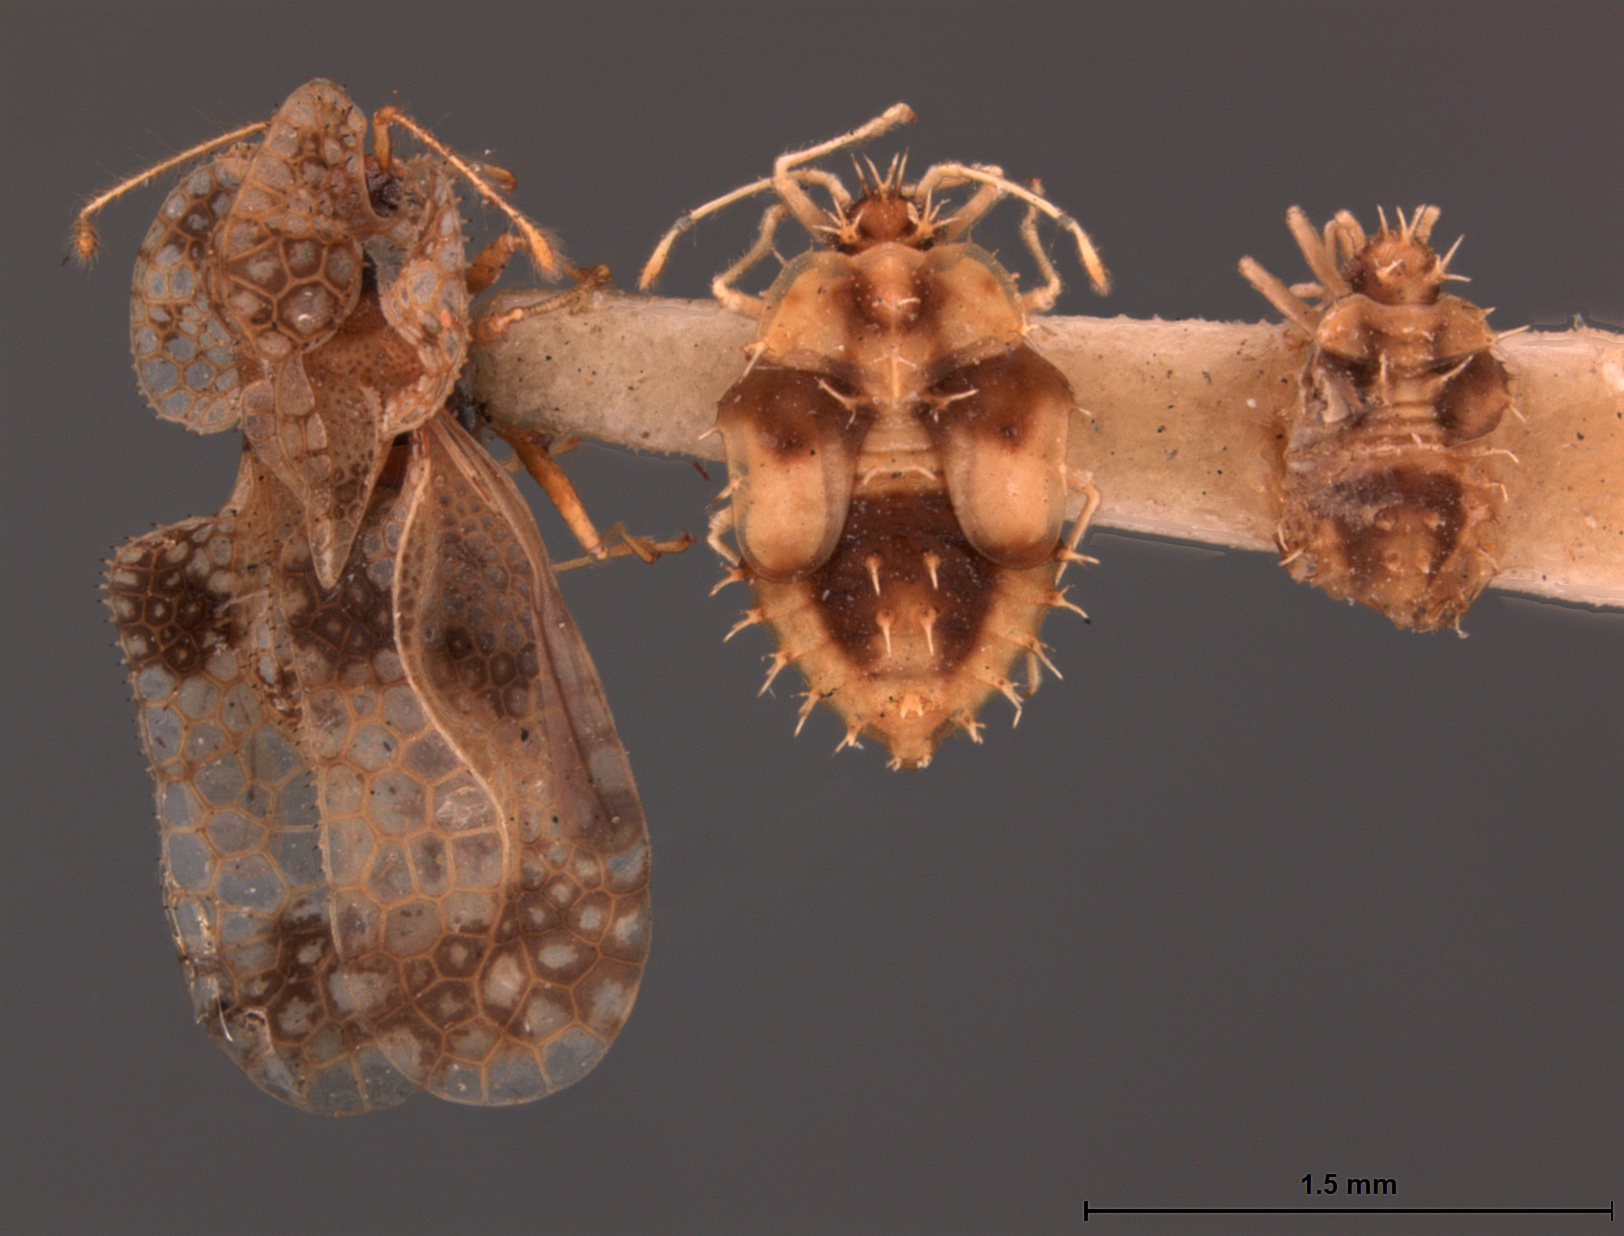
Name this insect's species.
Corythucha pergandei
